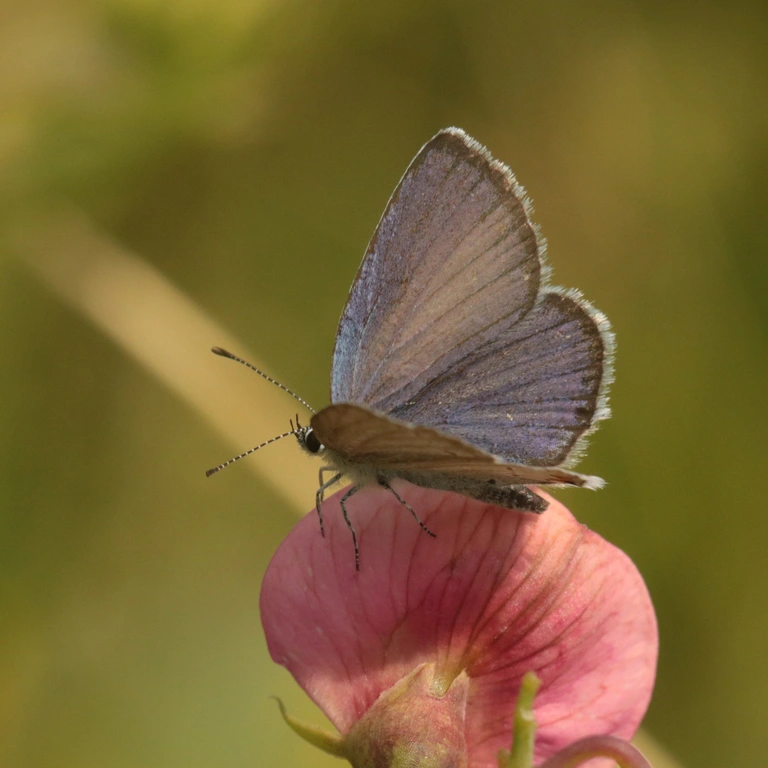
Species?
Cupido argiades (also Elkalyce argiades)
